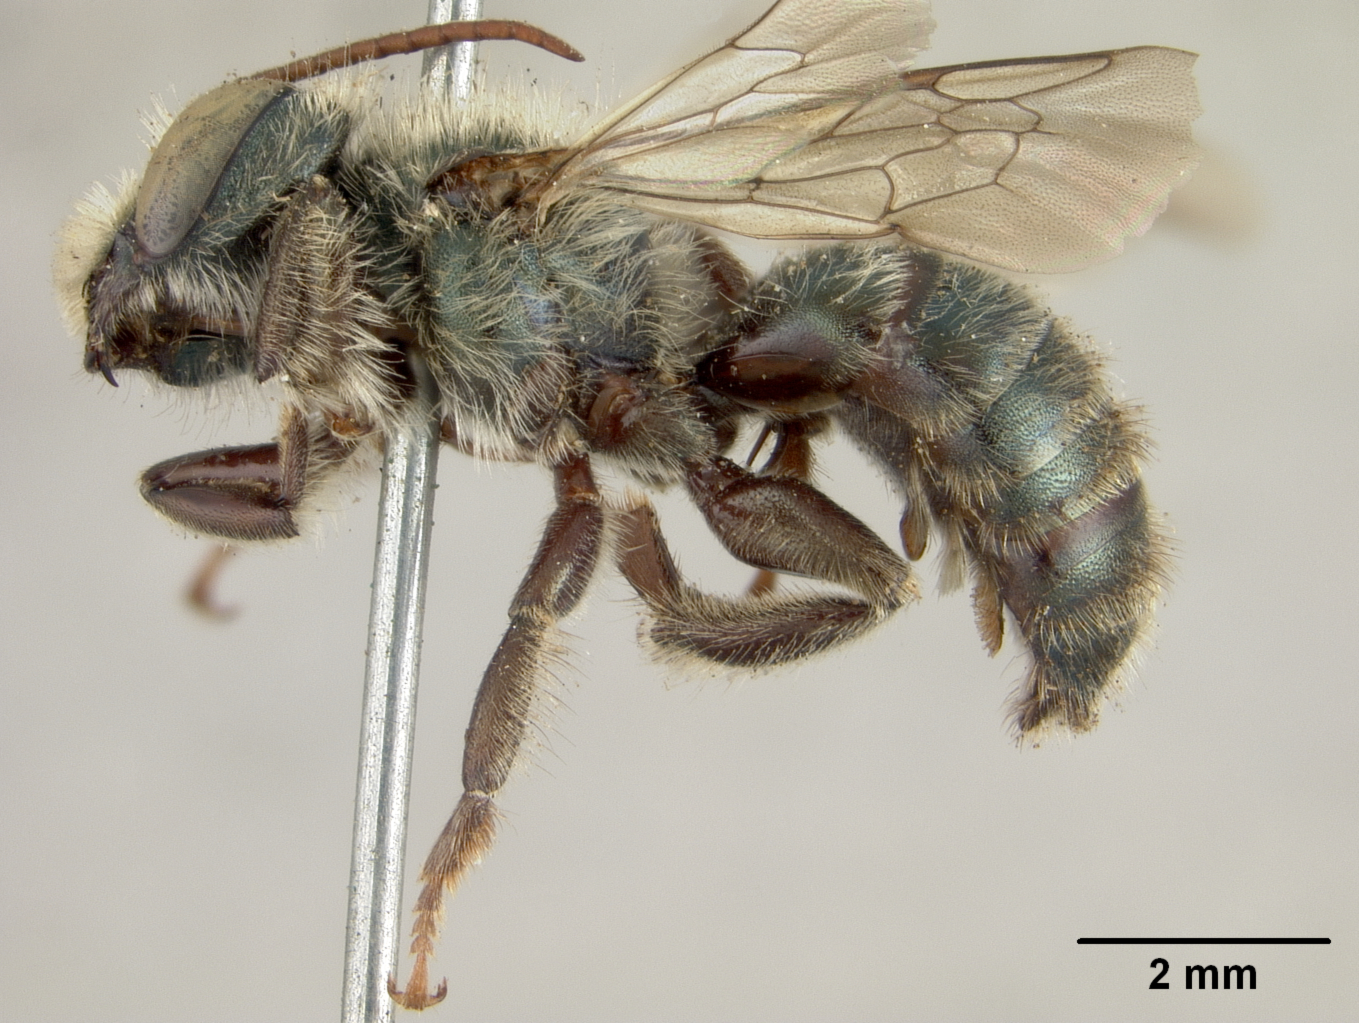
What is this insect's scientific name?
Osmia odontogaster
